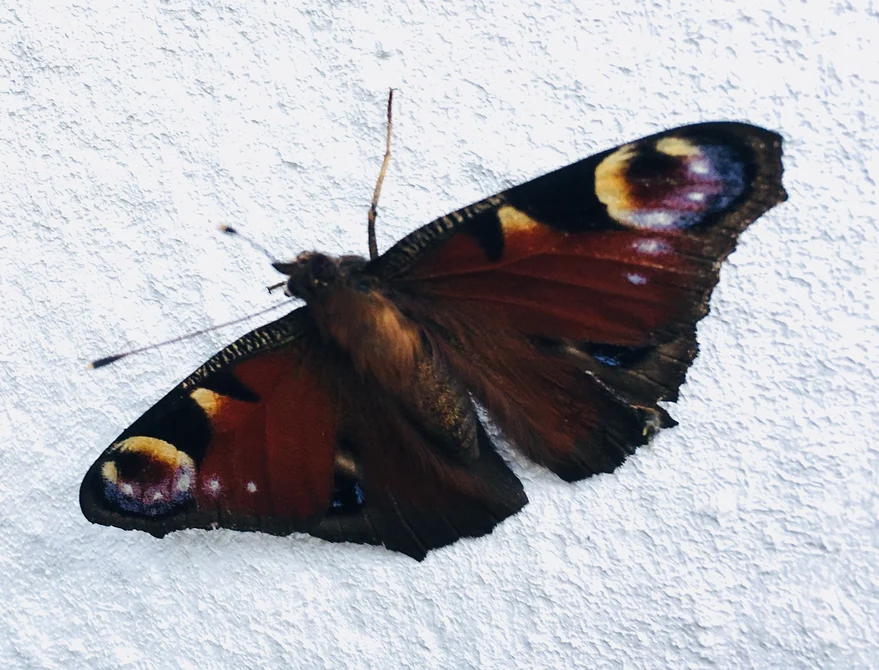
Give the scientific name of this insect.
Aglais io
